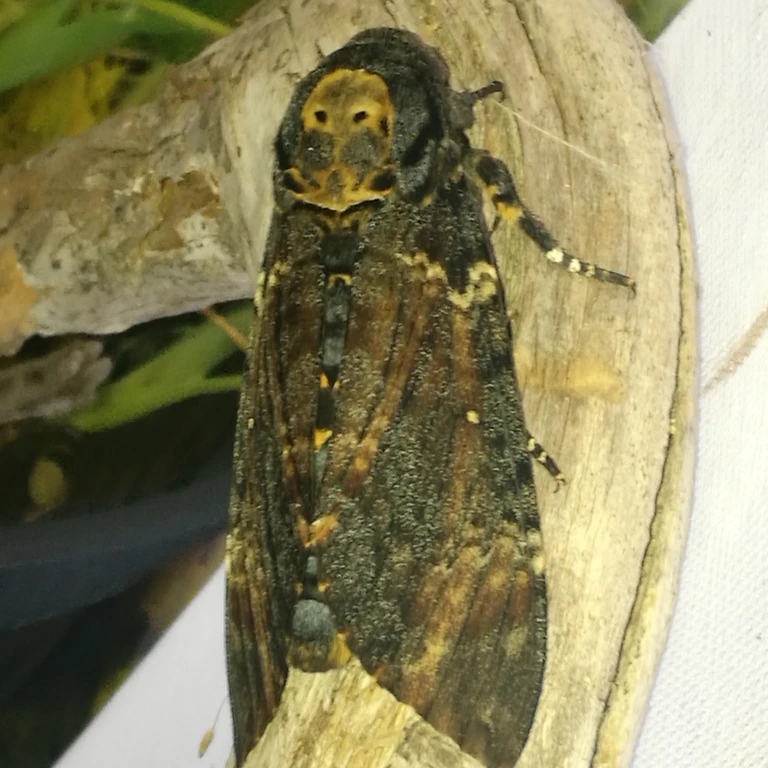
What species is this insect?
Acherontia atropos
